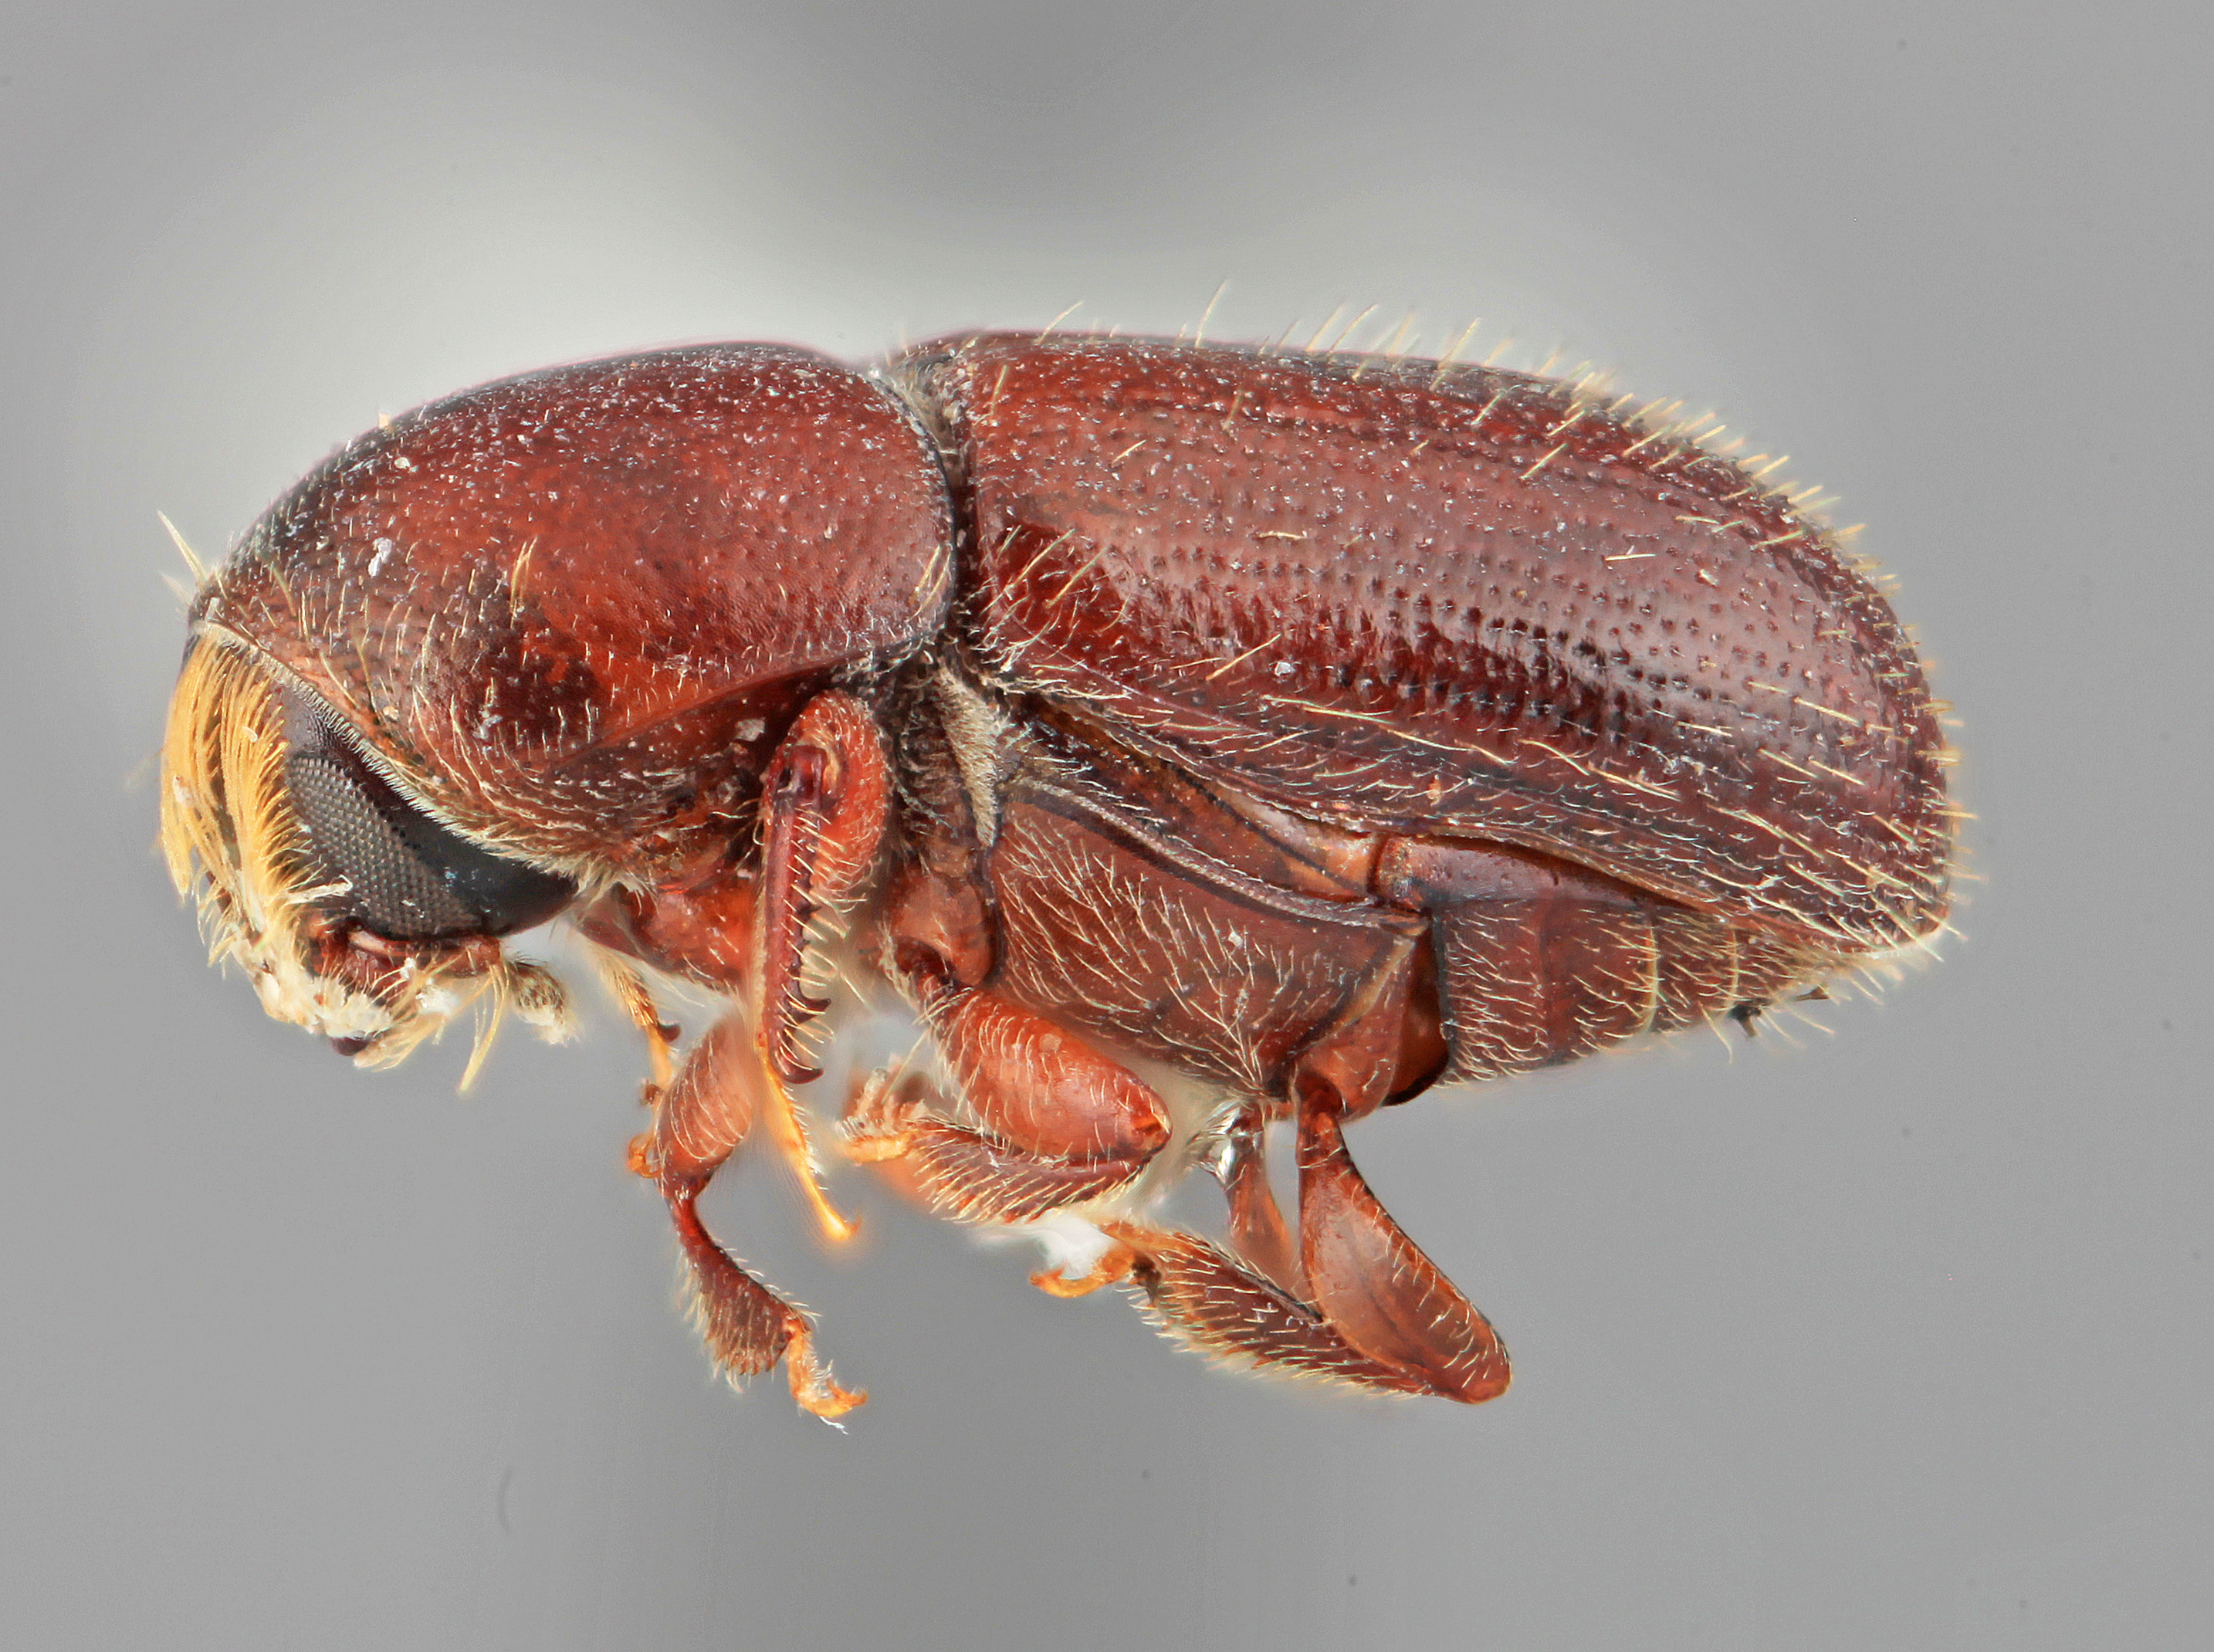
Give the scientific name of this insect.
Scolytodes praeceps
